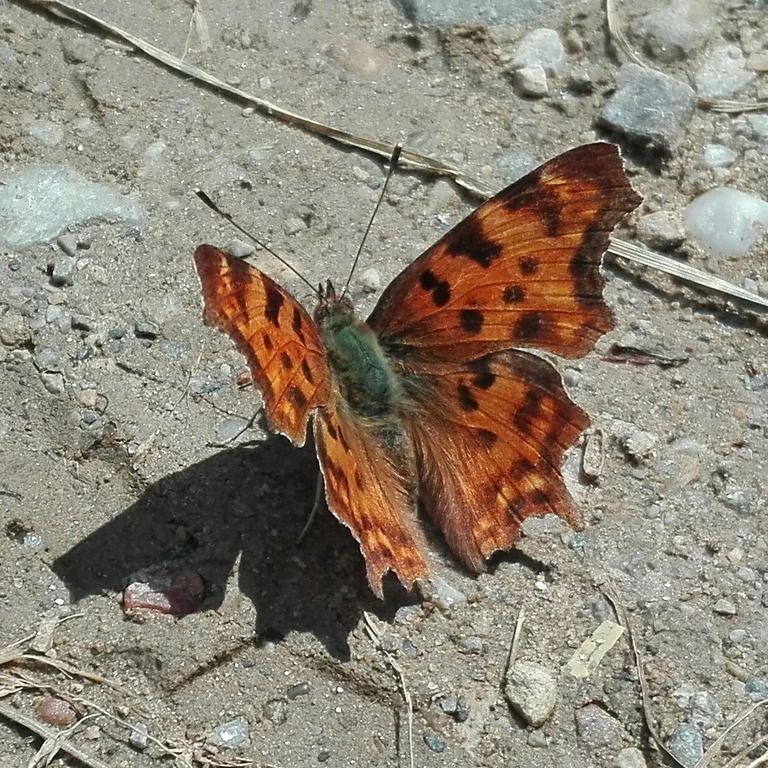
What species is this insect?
Polygonia c-album
